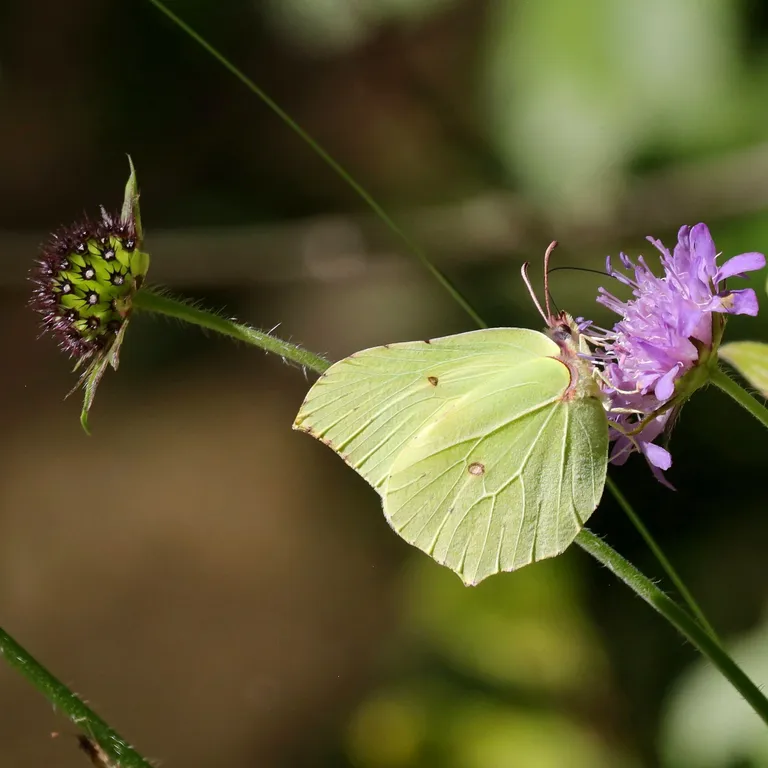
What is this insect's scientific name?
Gonepteryx rhamni
